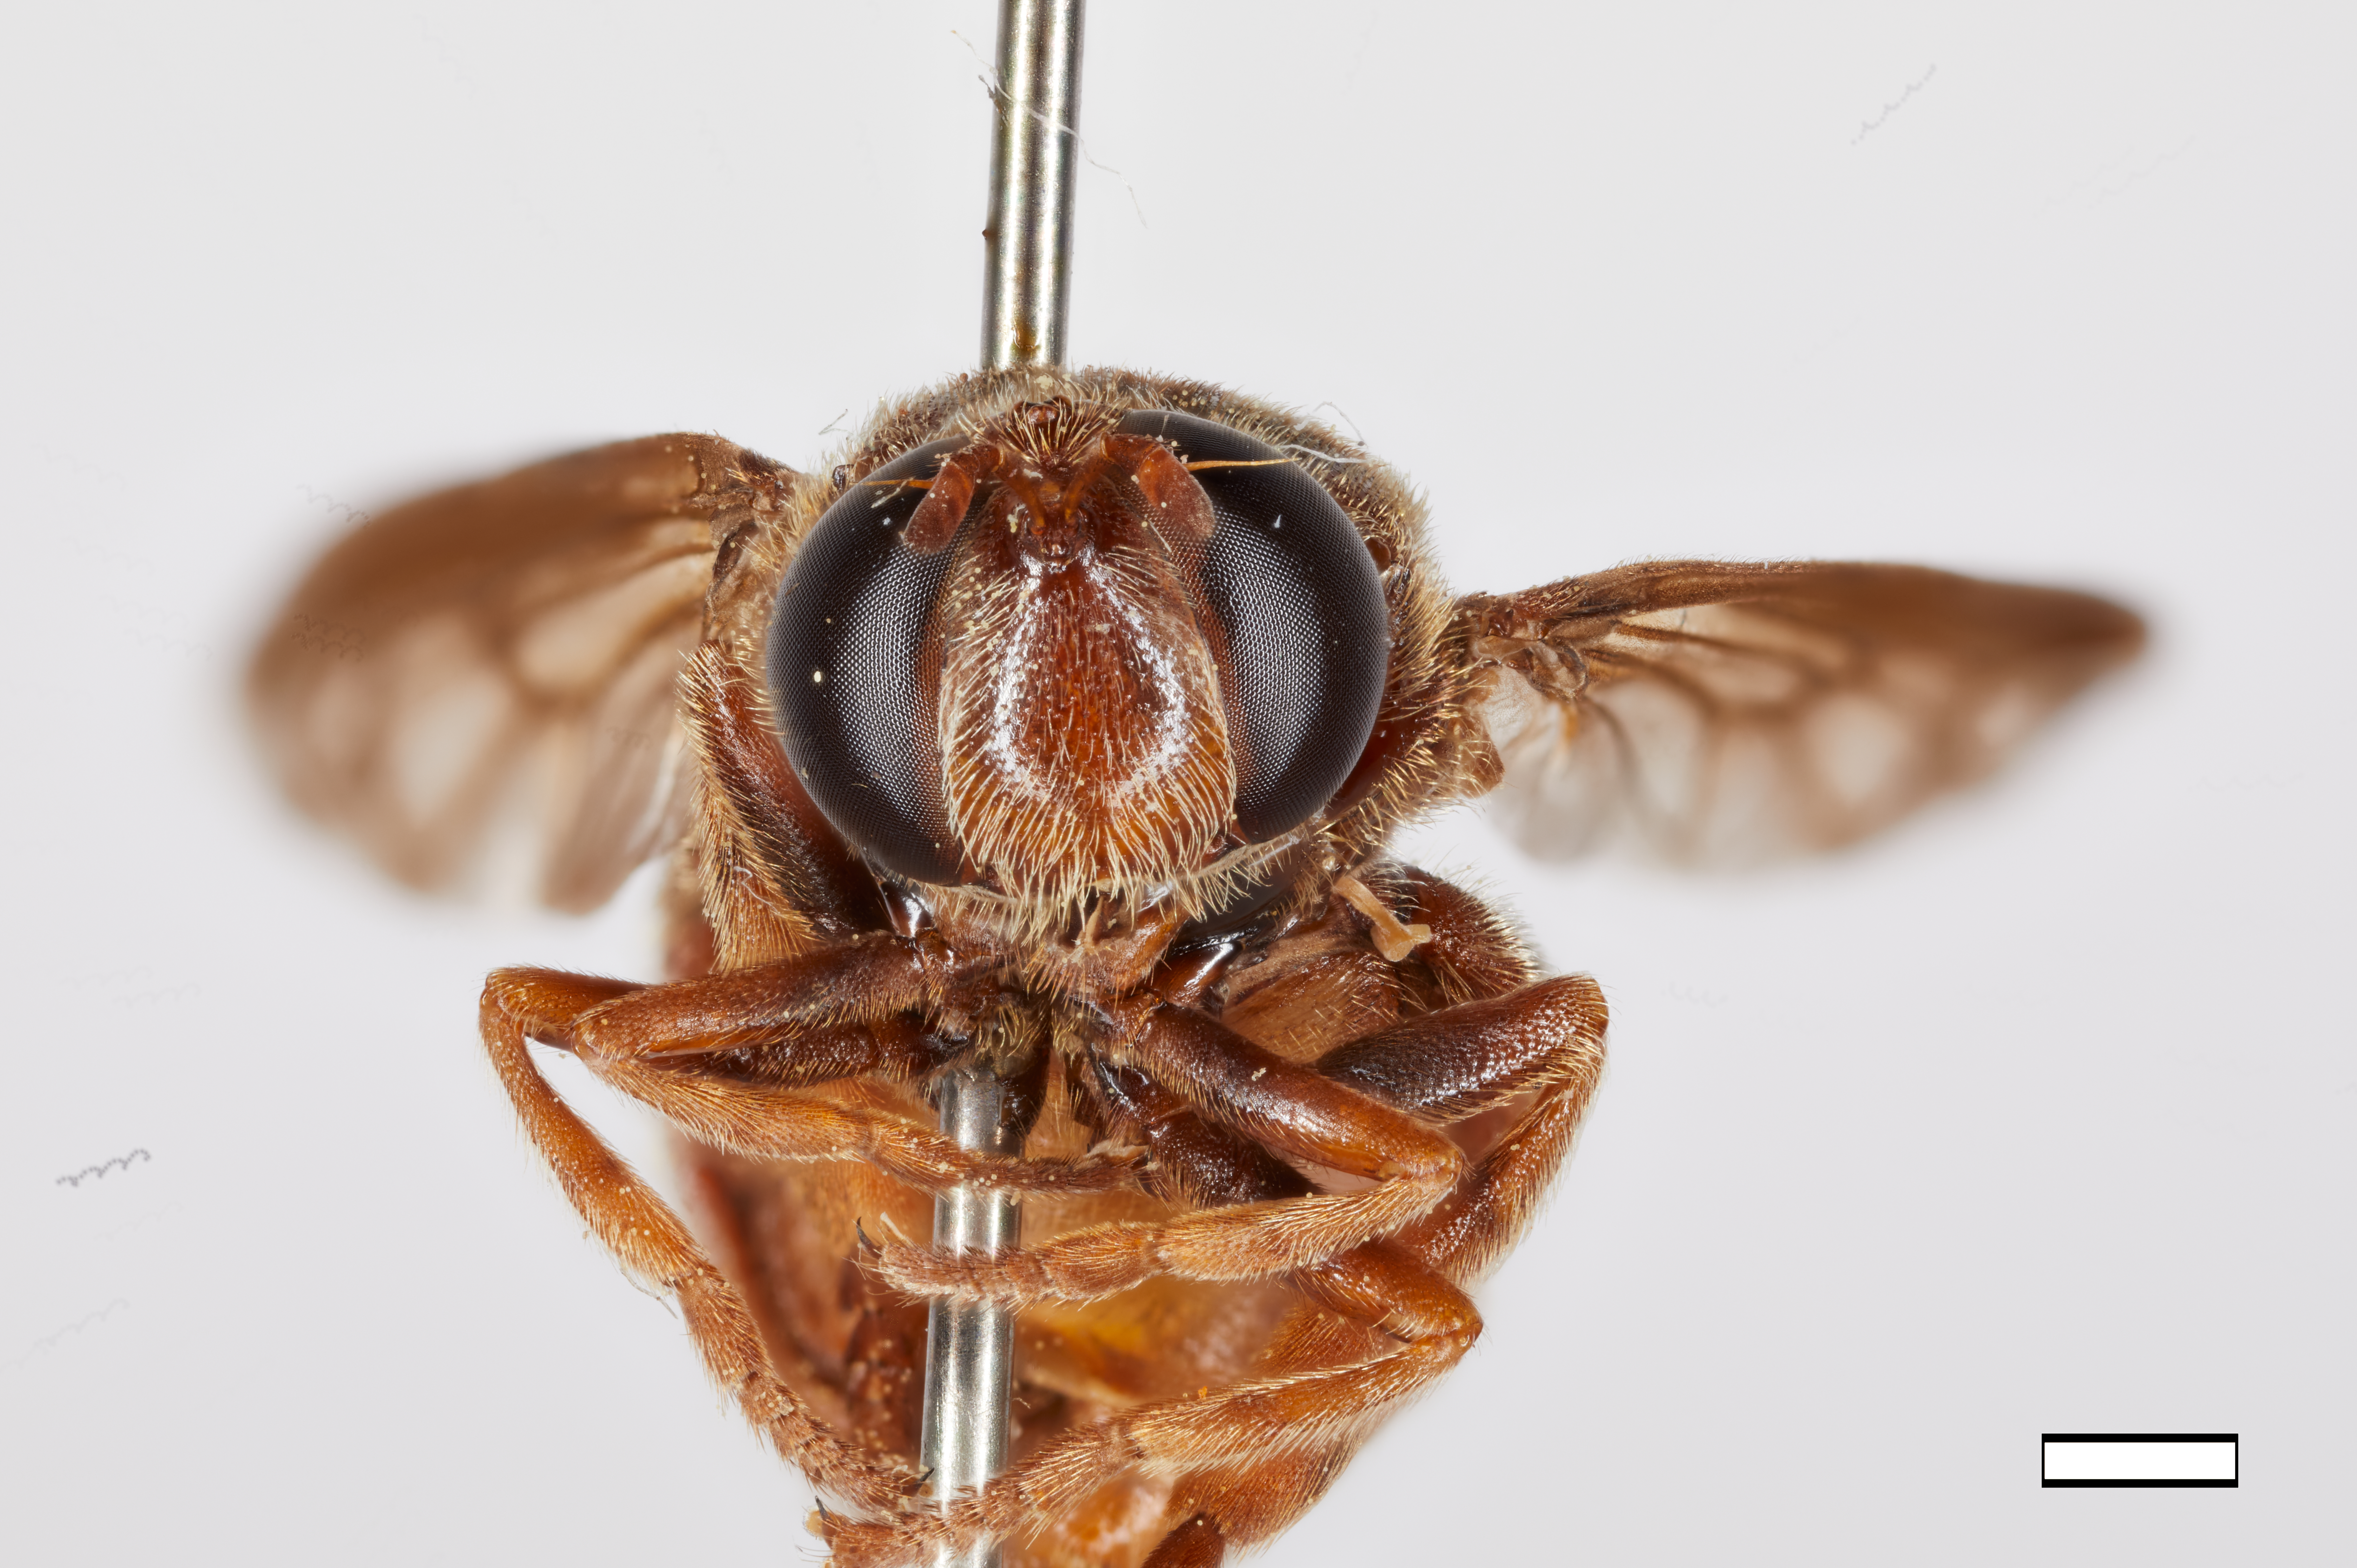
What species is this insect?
Microdon abditus
